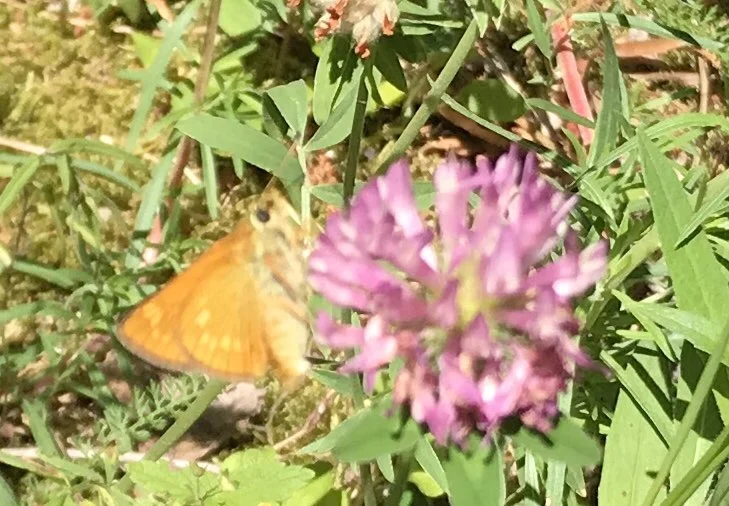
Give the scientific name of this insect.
Ochlodes sylvanus (also Ochlodes venata)
